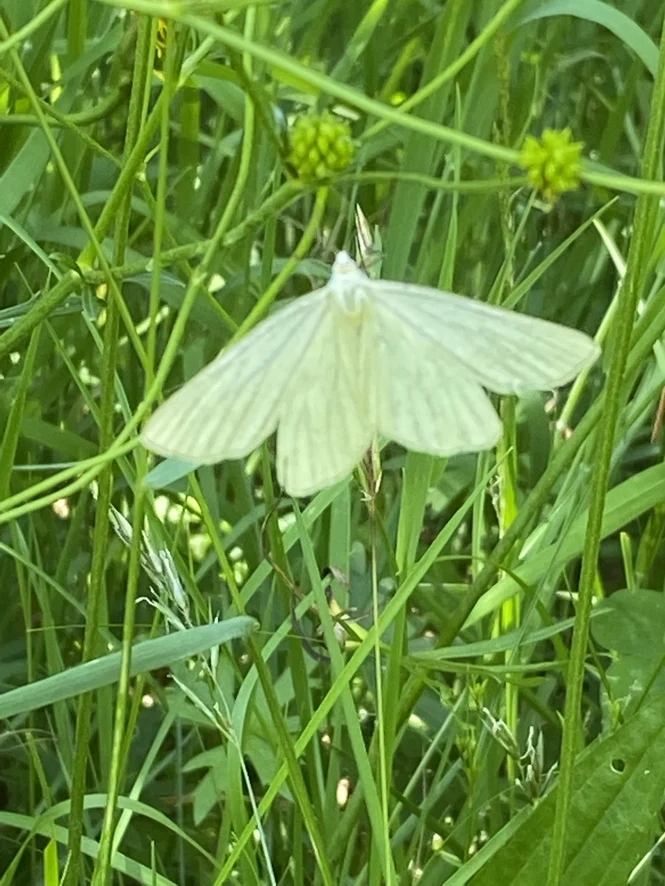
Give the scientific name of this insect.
Siona lineata
